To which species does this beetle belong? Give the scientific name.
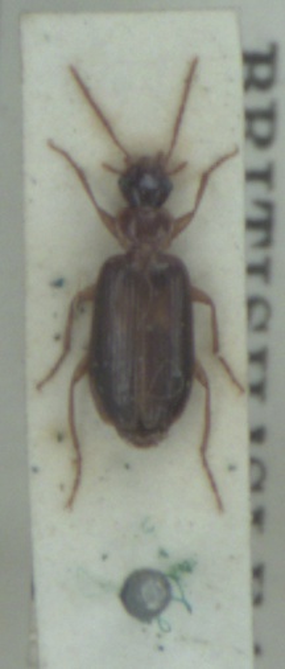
Dromius meridionalis
